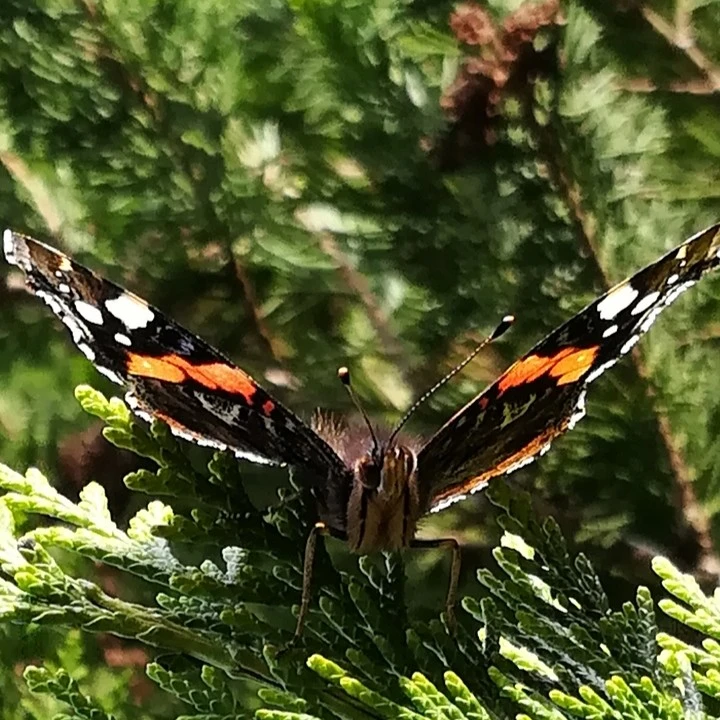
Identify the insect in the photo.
Vanessa atalanta
